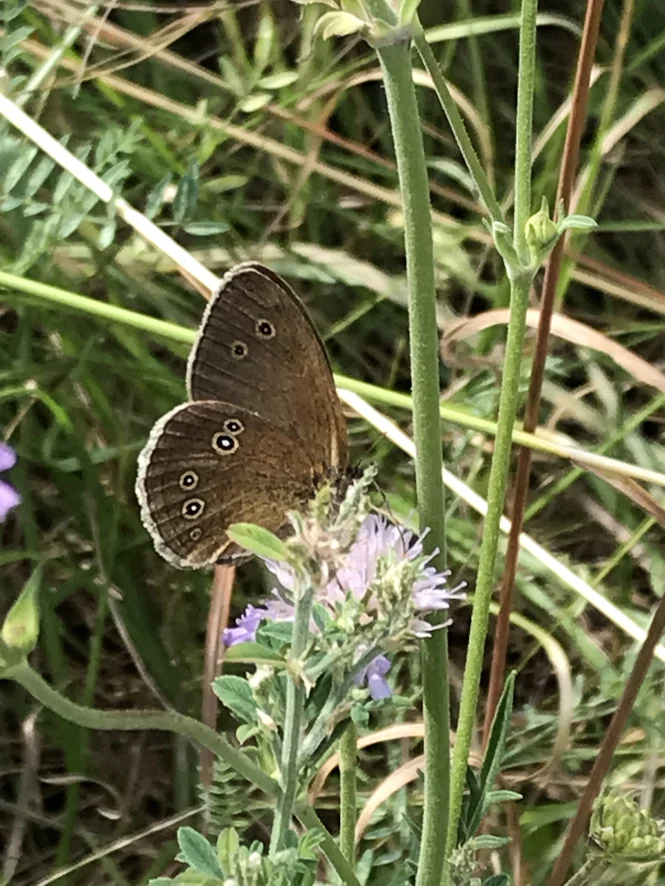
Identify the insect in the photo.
Aphantopus hyperantus
